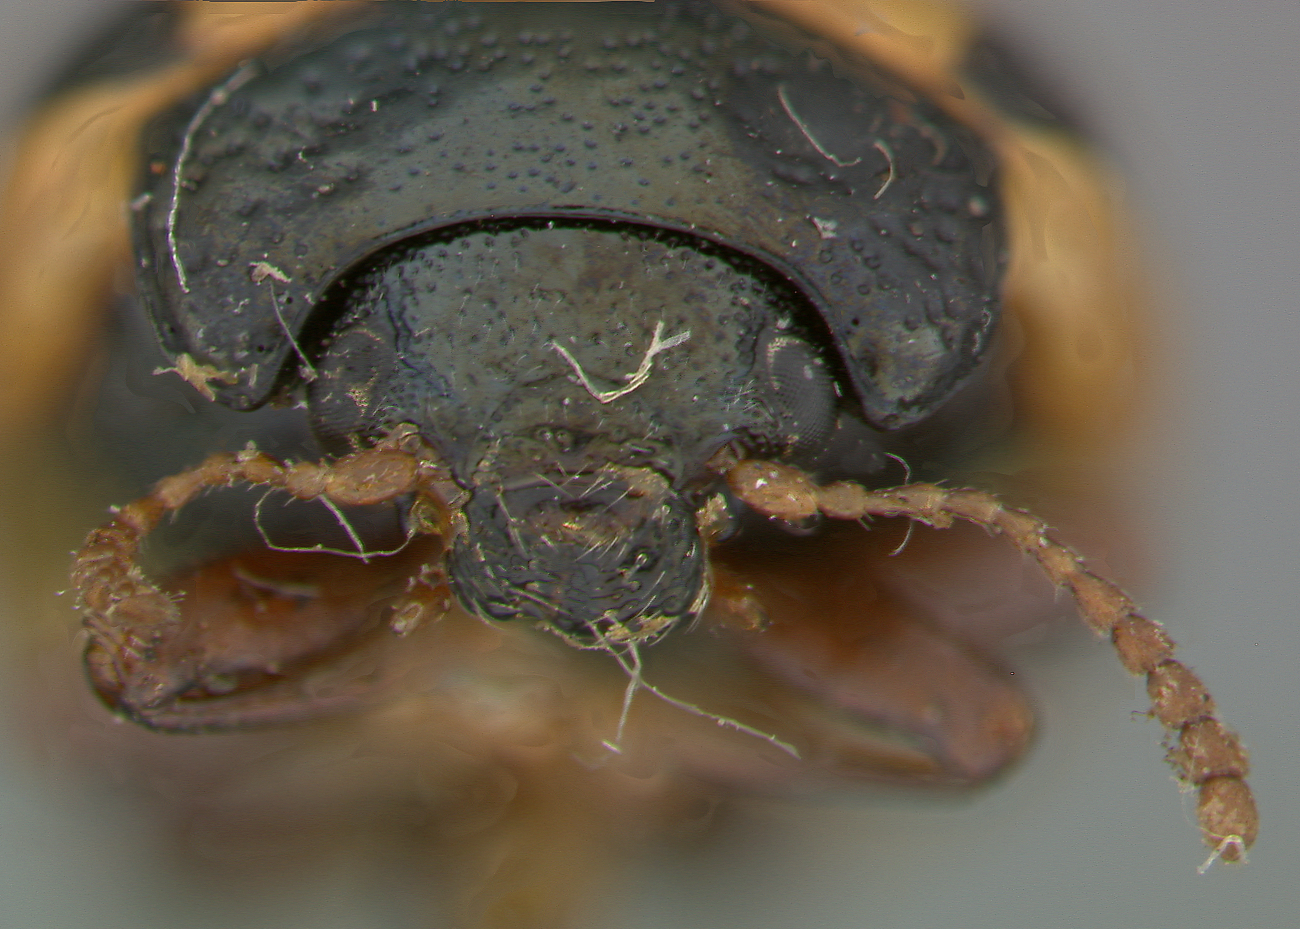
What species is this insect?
Calligrapha rowena
